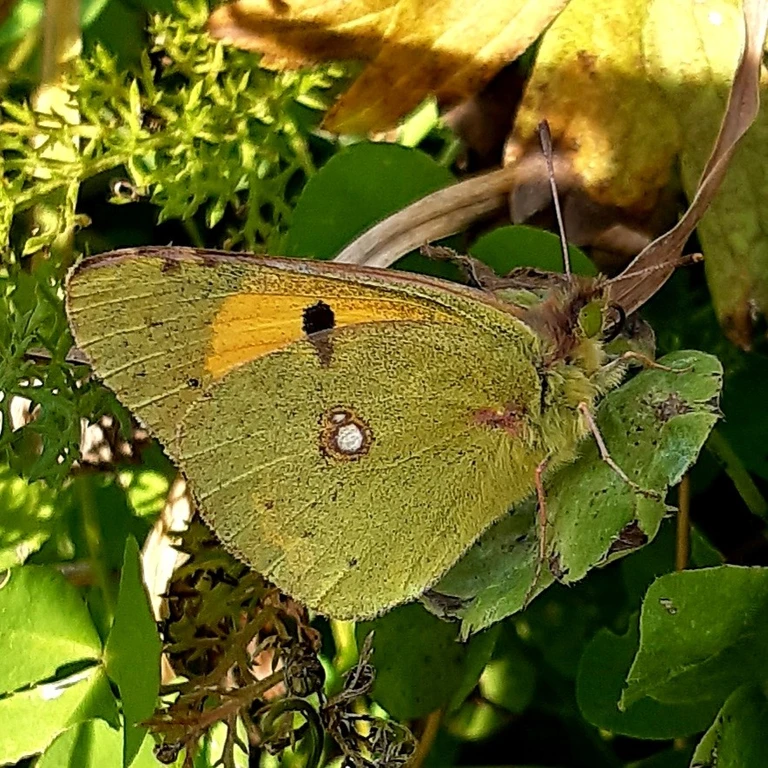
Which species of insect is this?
Colias croceus
